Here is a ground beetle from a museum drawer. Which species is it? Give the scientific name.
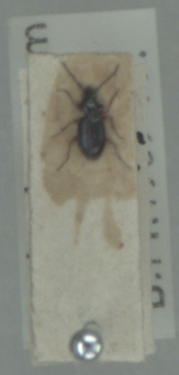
Bembidion gilvipes
